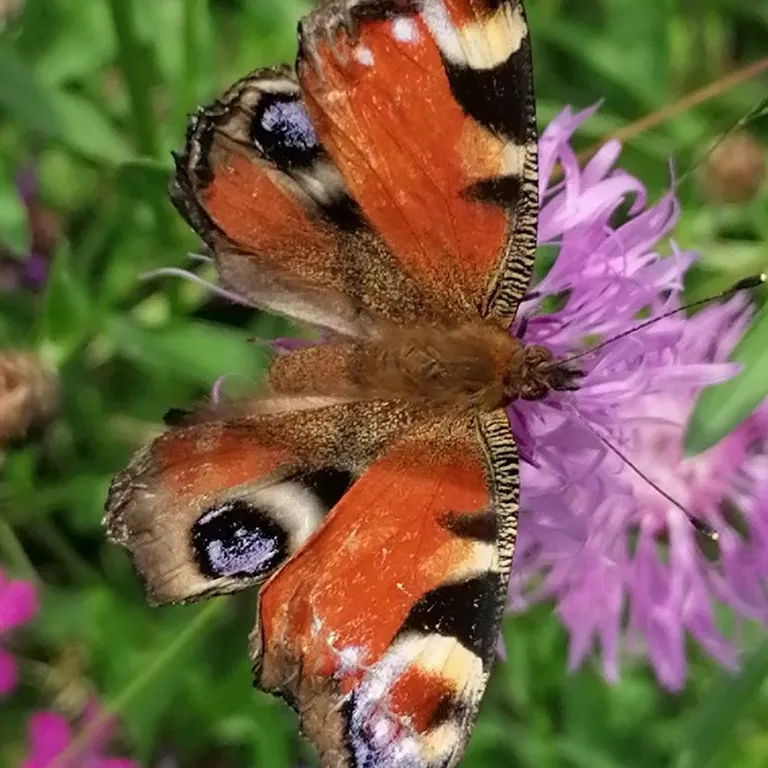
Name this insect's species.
Aglais io
